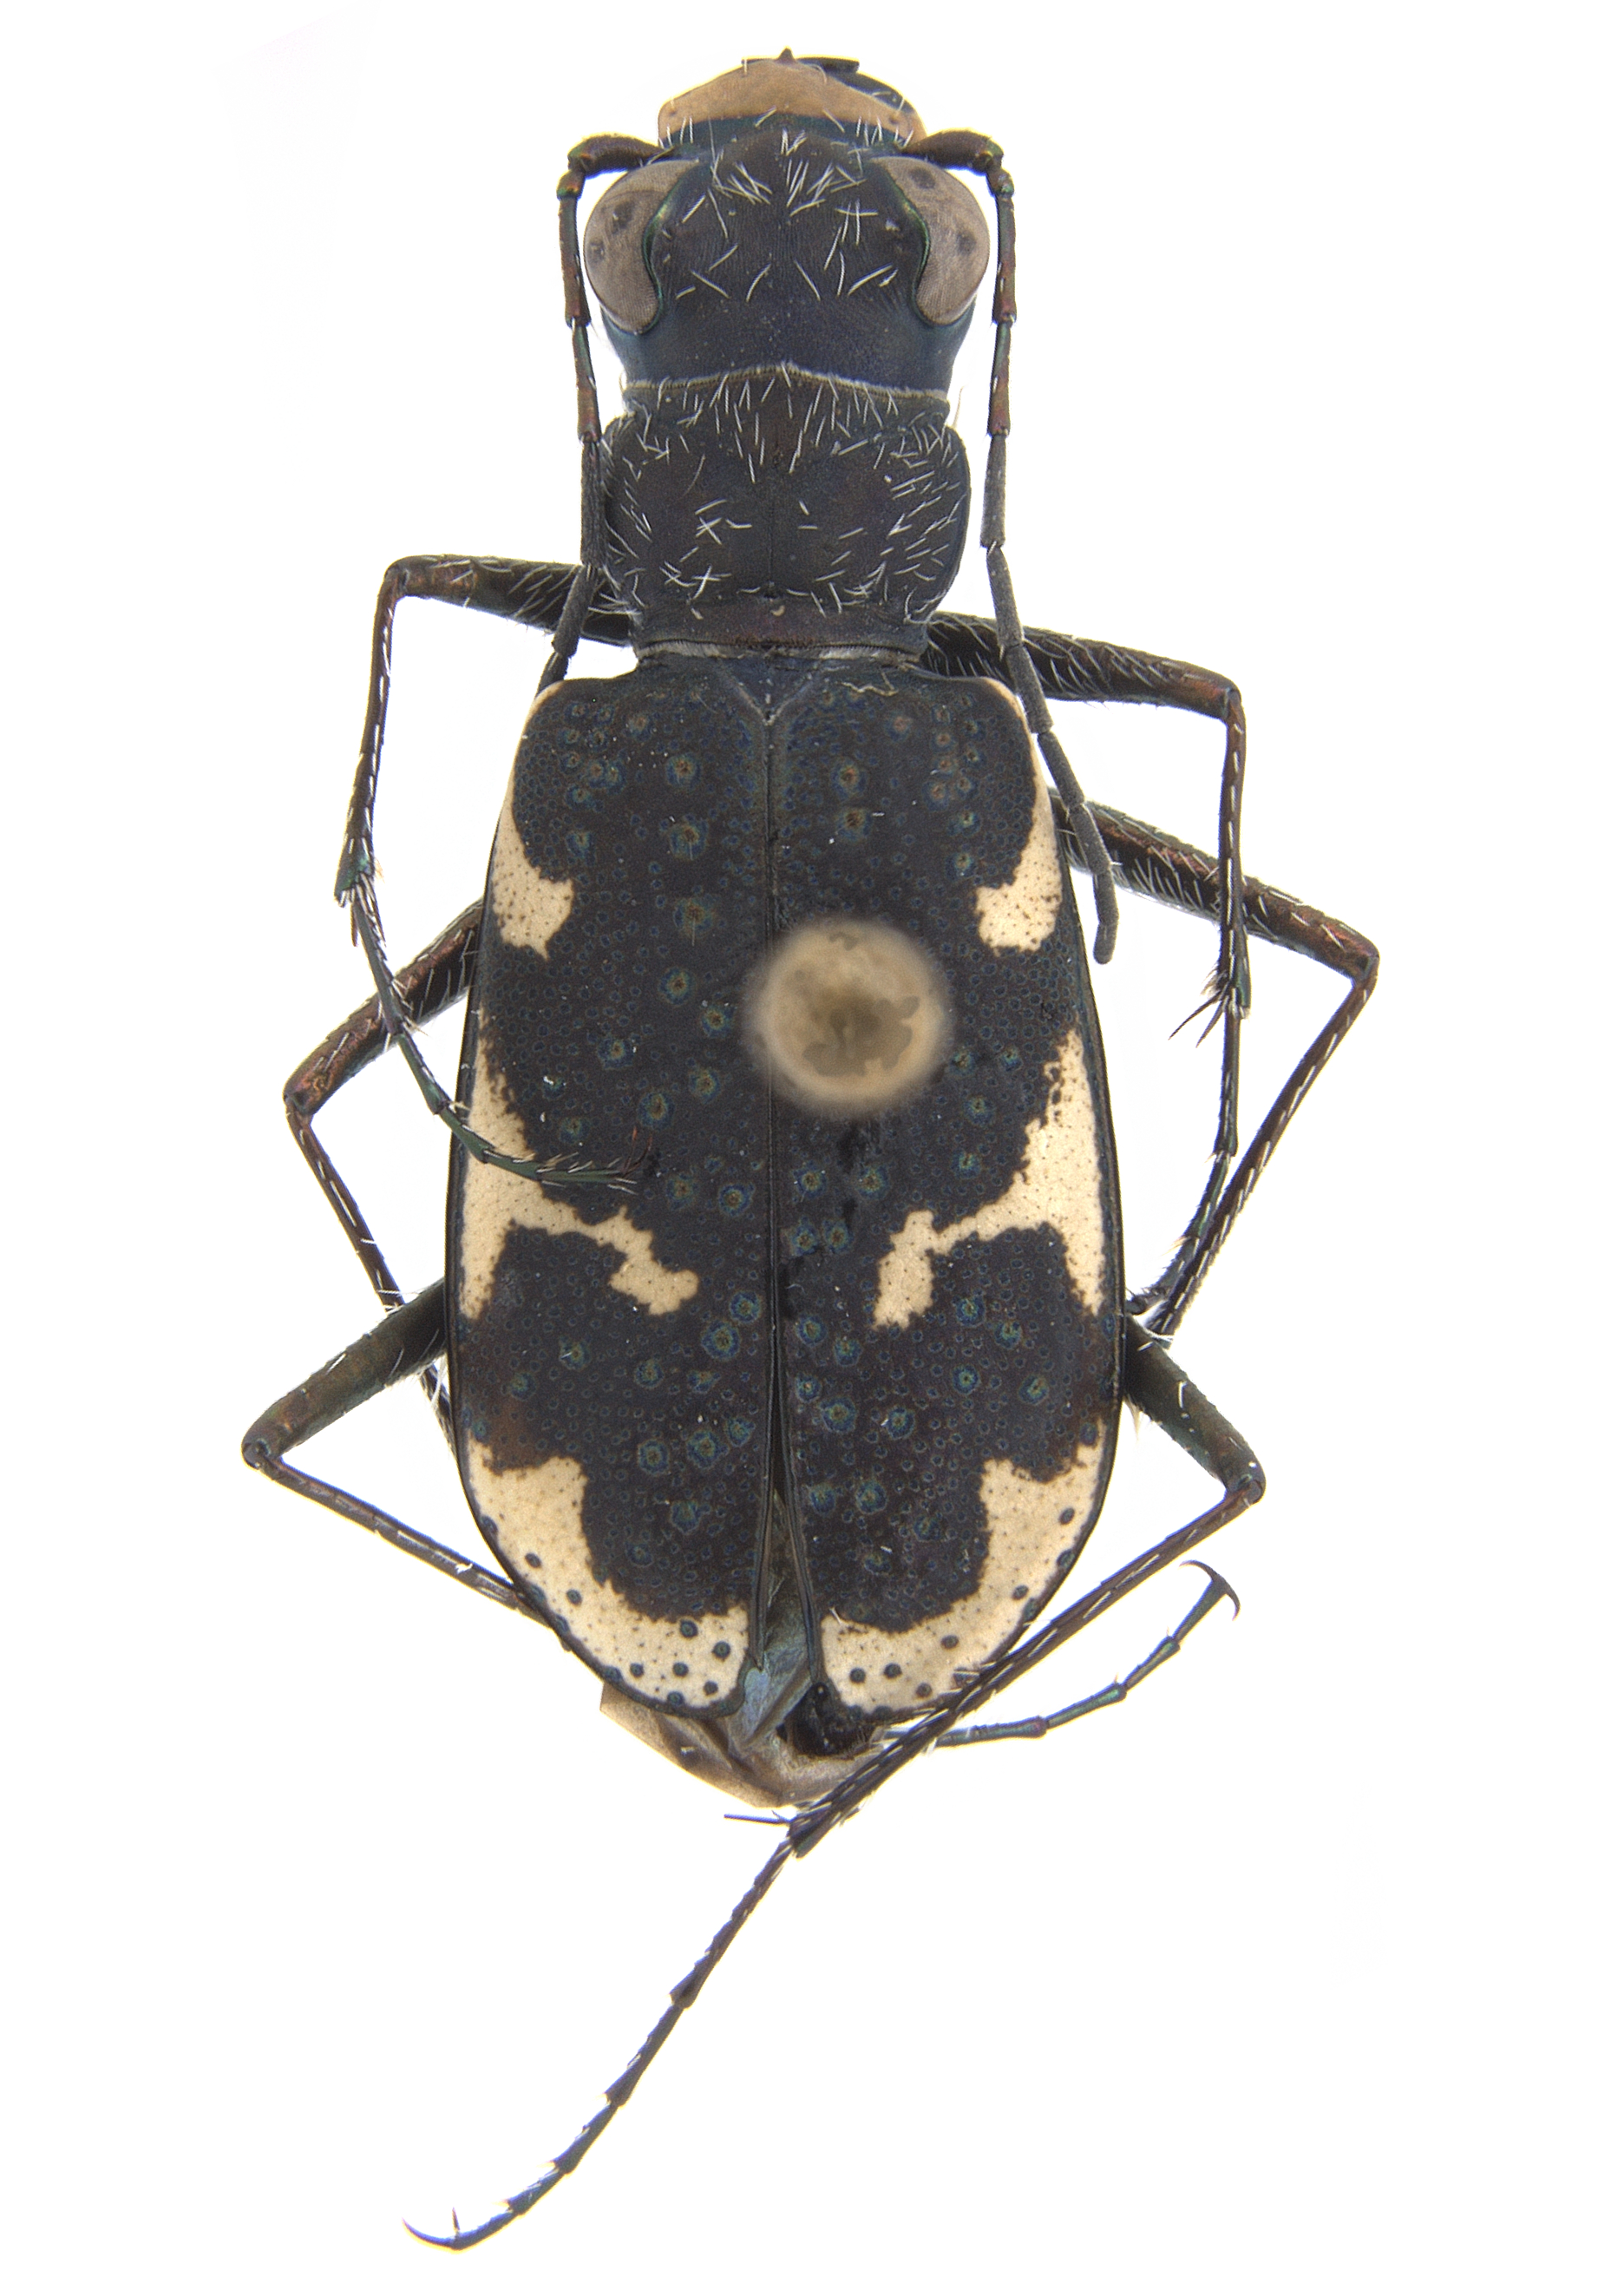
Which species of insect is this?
Neocicindela helmsi (also Zecicindela helmsi)
